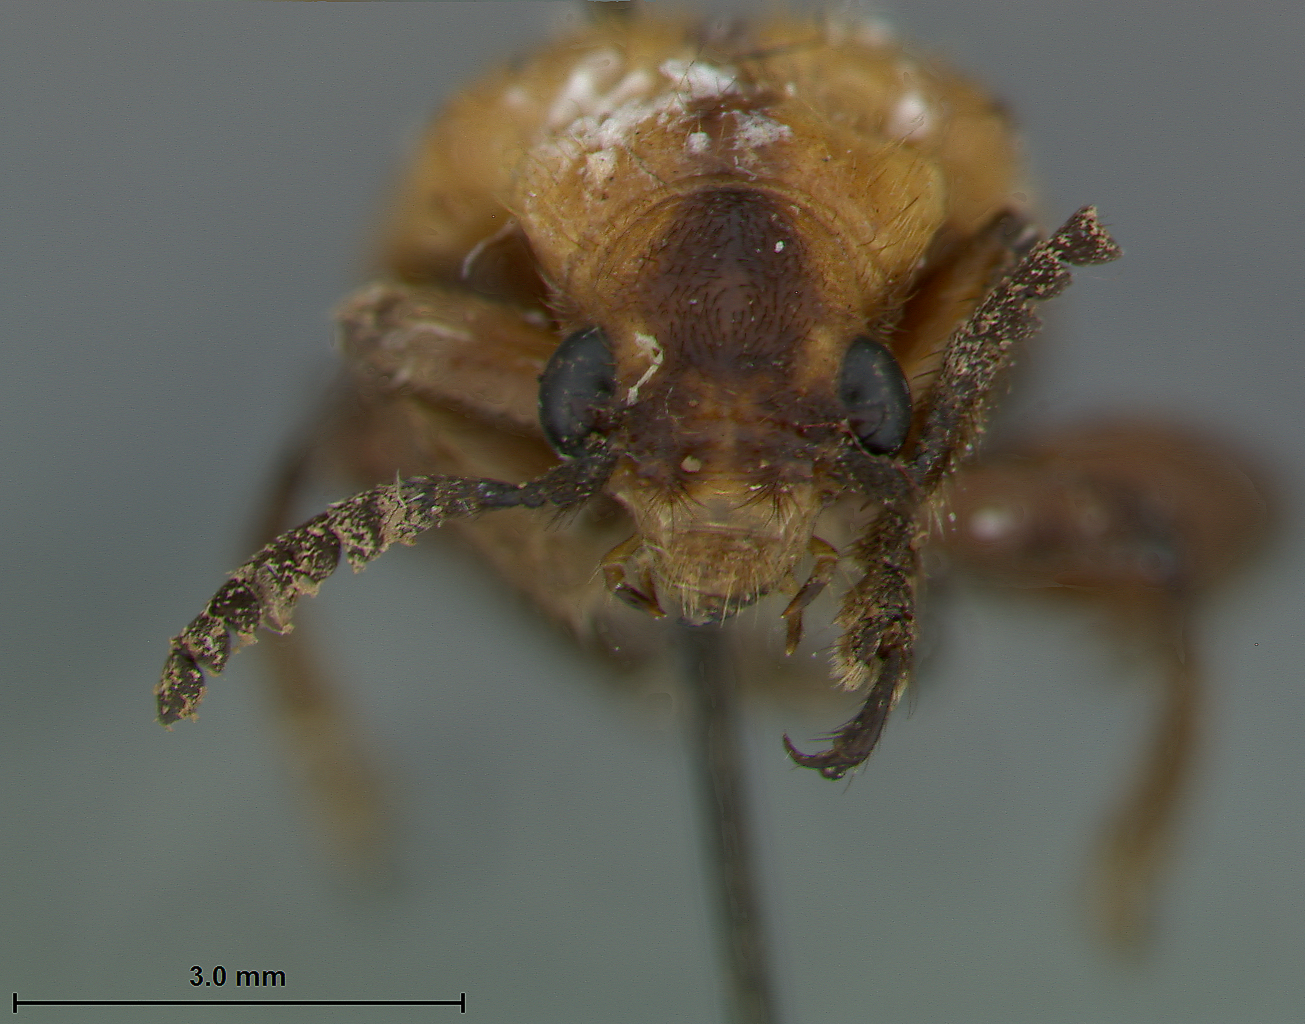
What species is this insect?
Kuilua ertli
